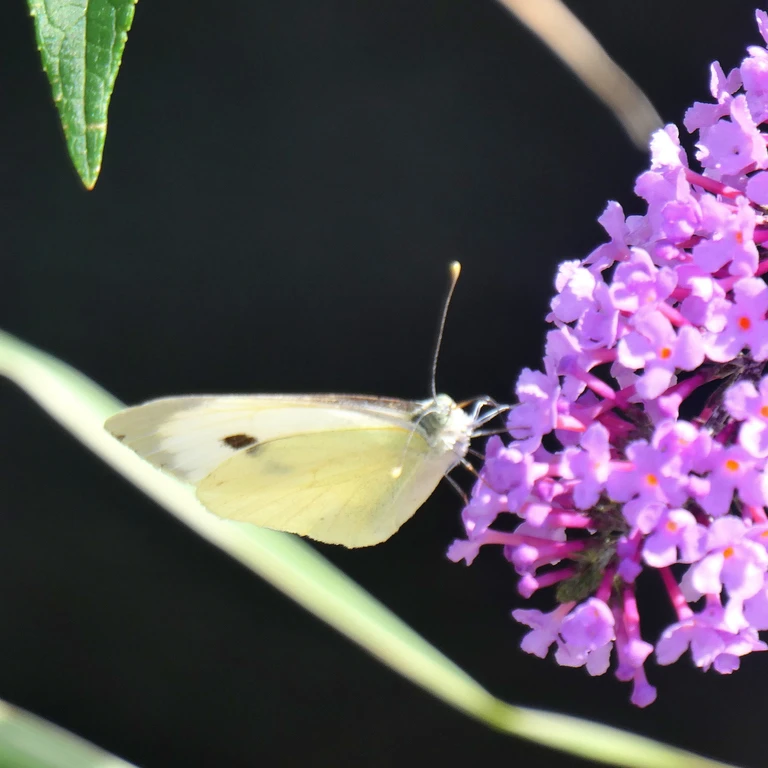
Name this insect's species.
Pieris brassicae
